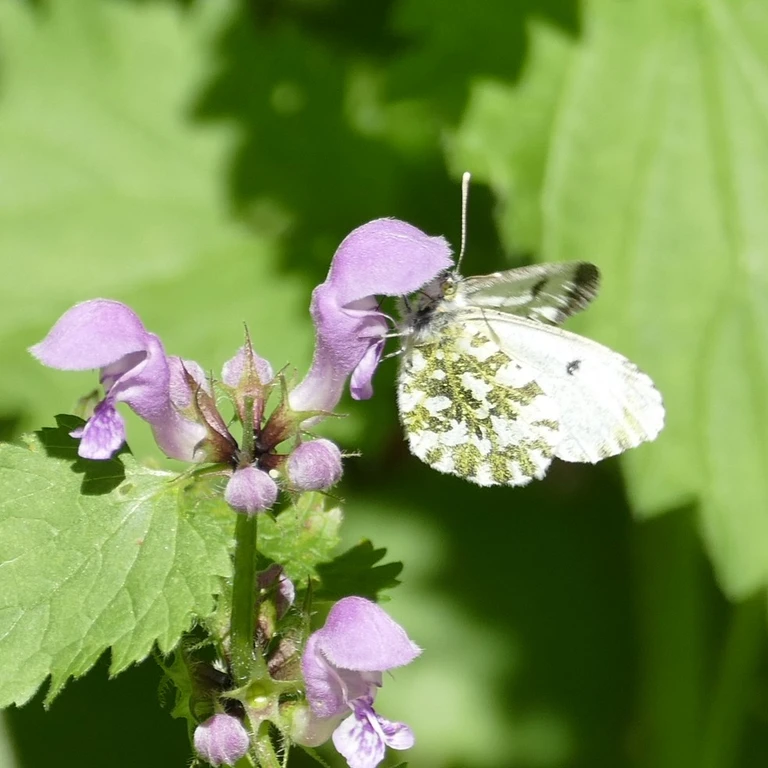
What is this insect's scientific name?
Anthocharis cardamines
